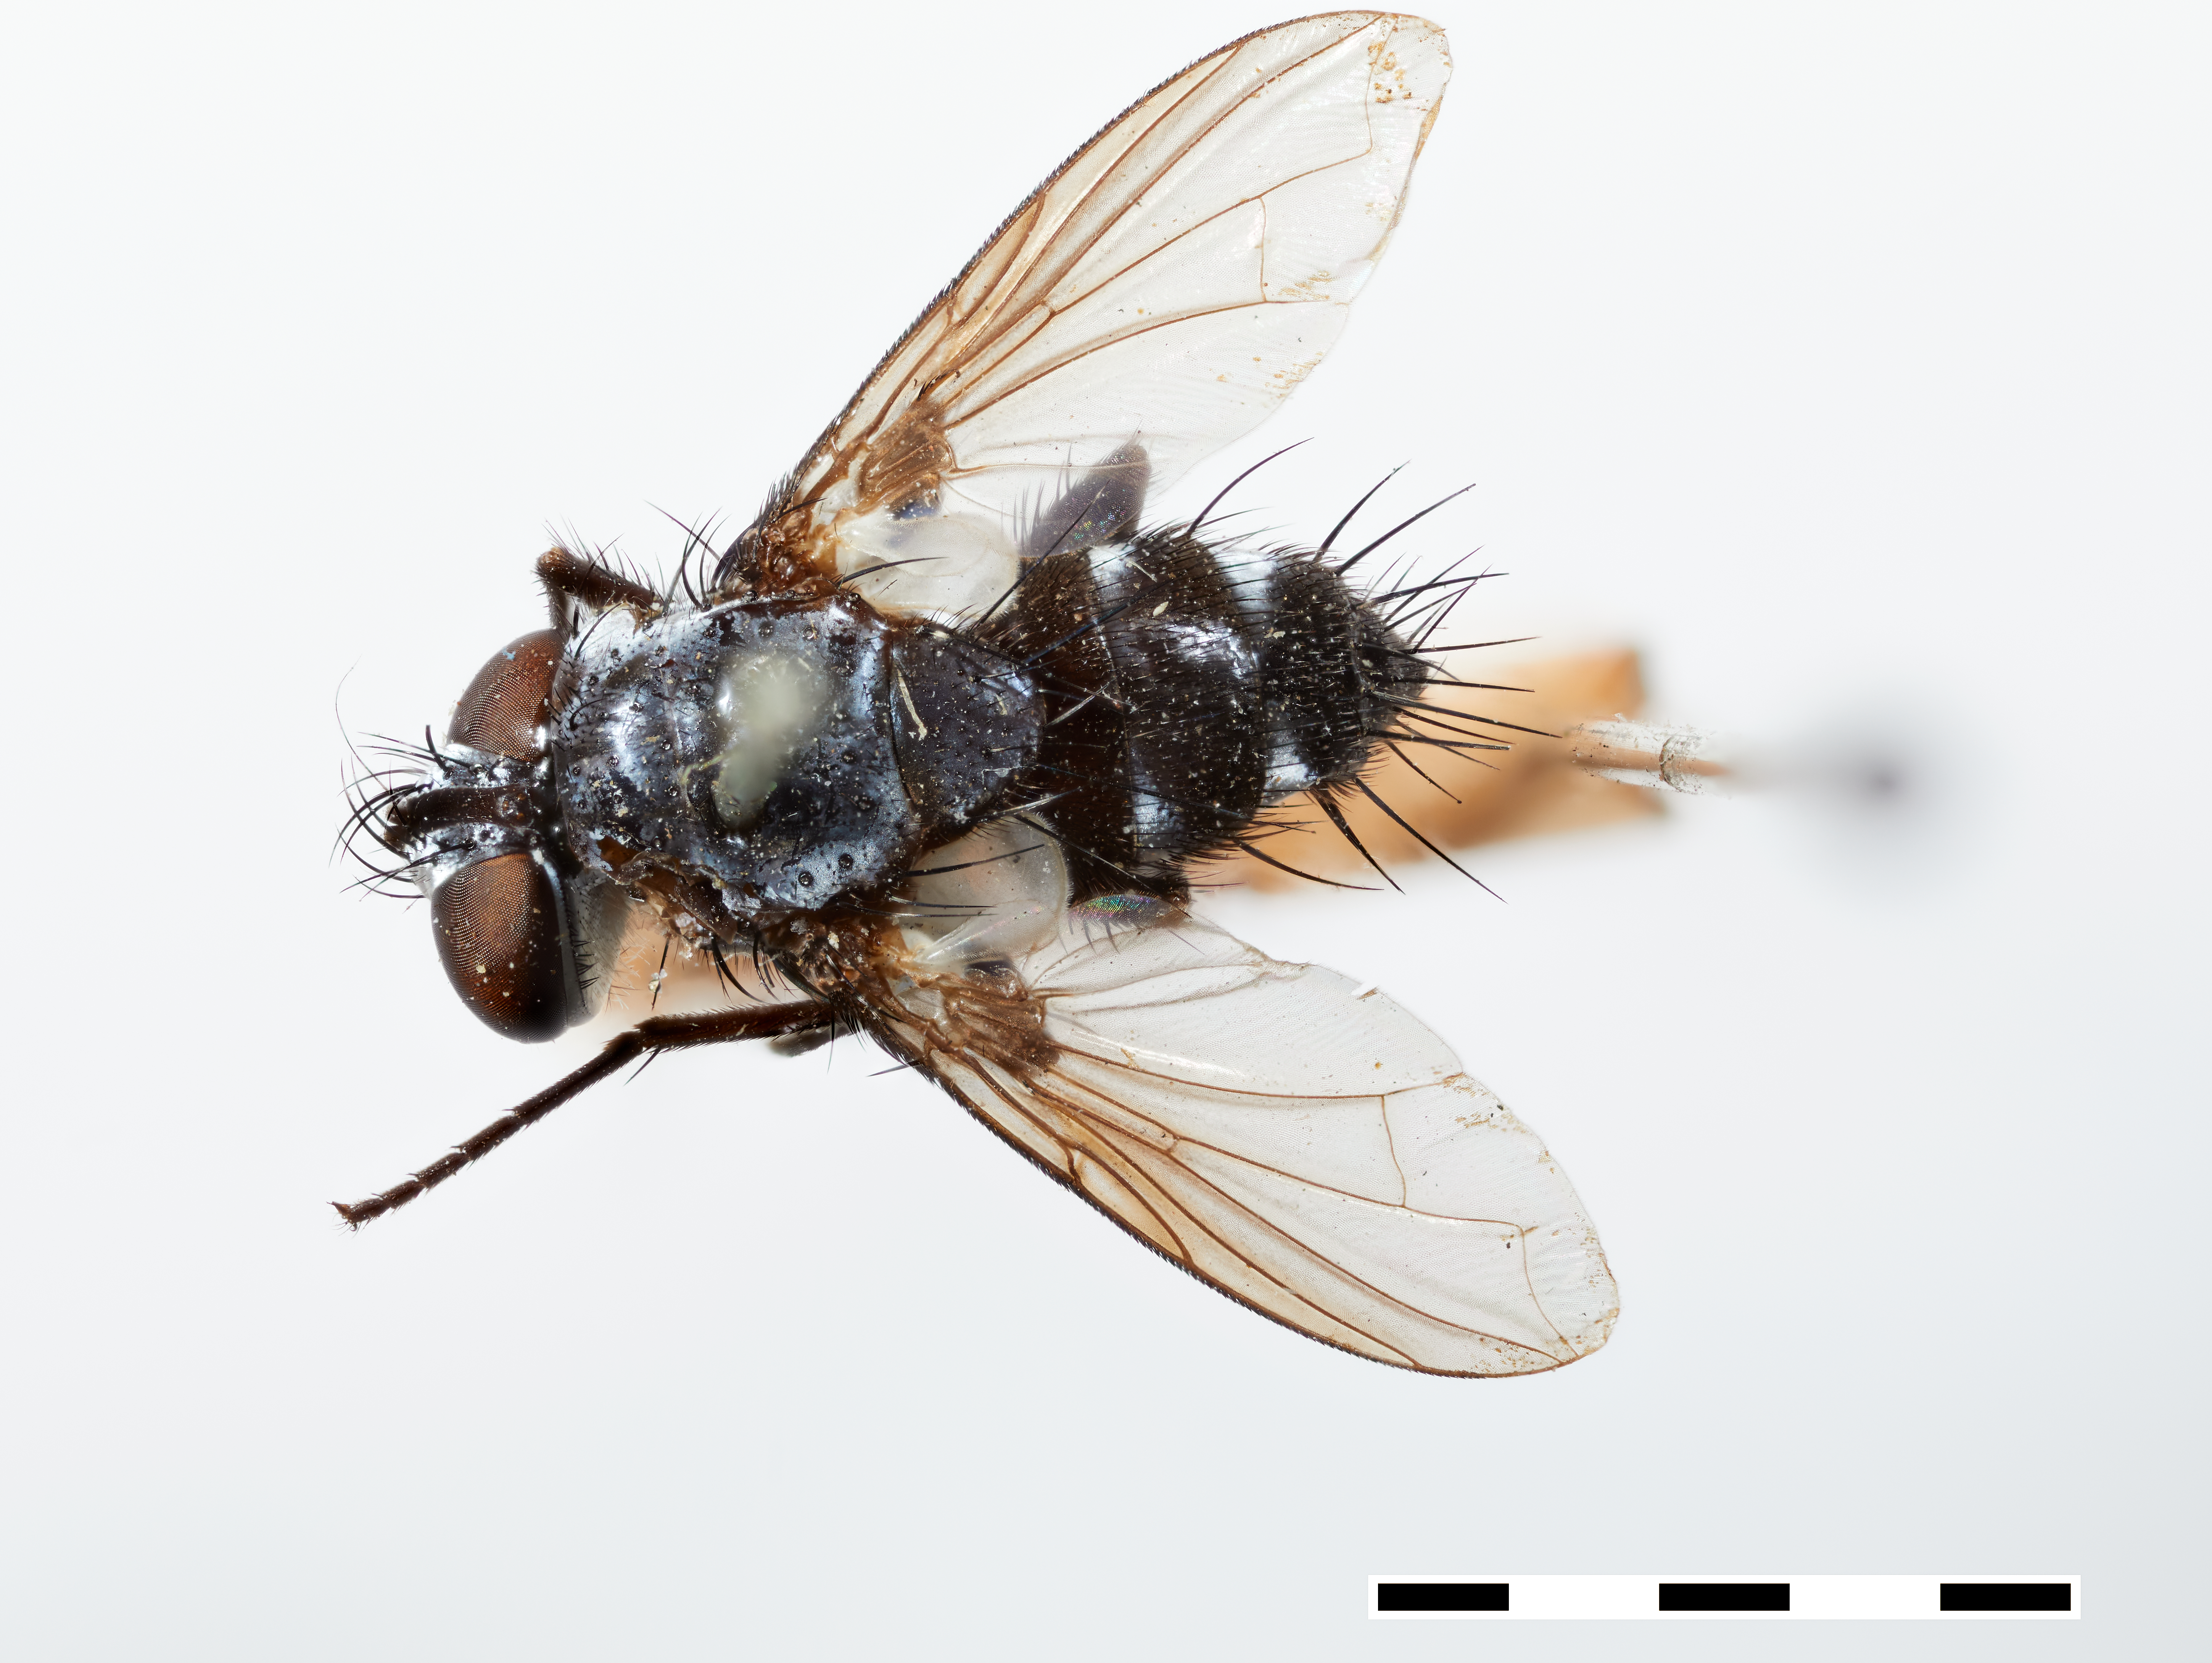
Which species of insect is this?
Argyrothelaira froggatti
